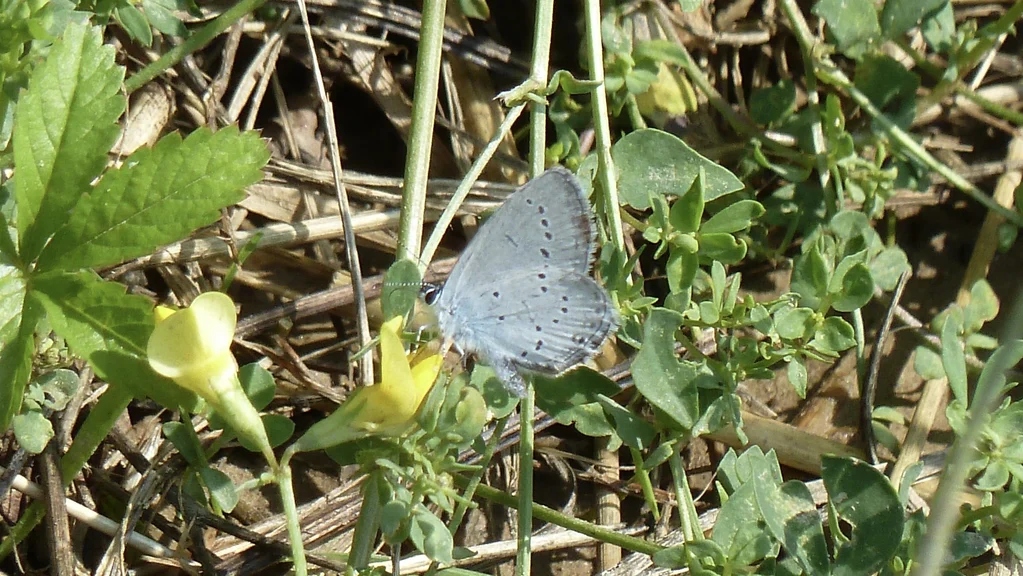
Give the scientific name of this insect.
Cupido decolorata (also Elkalyce decolorata)
